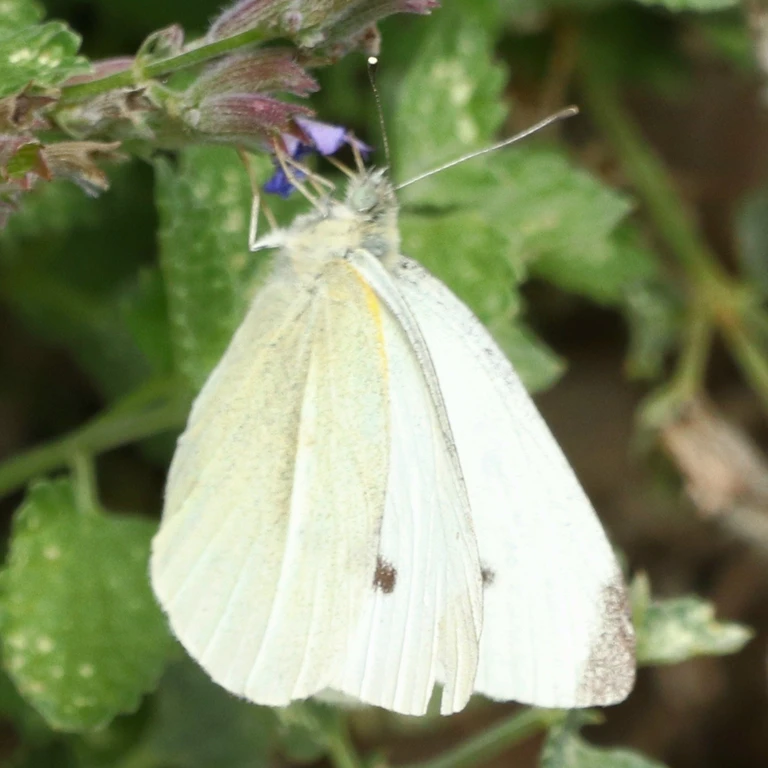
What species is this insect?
Pieris rapae
